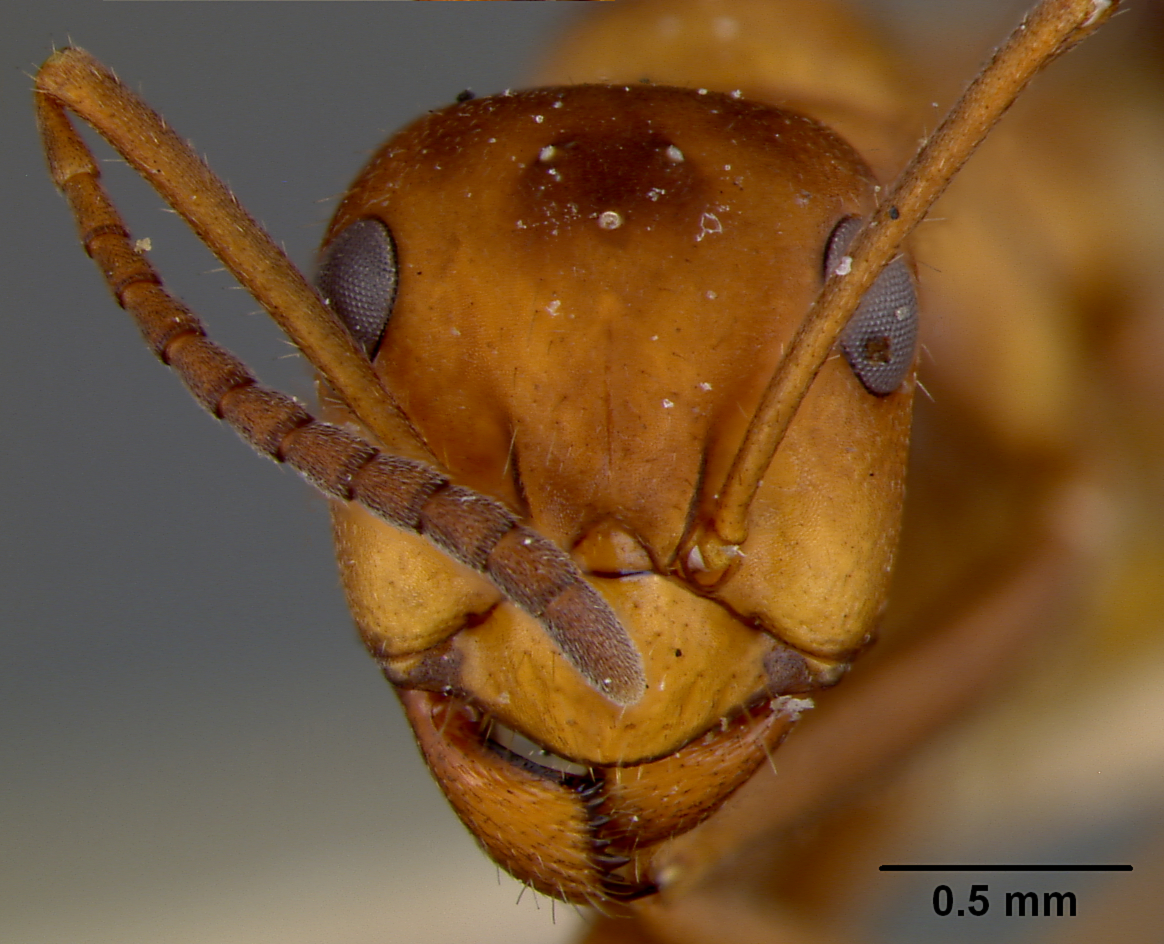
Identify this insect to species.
Formica microgyna
